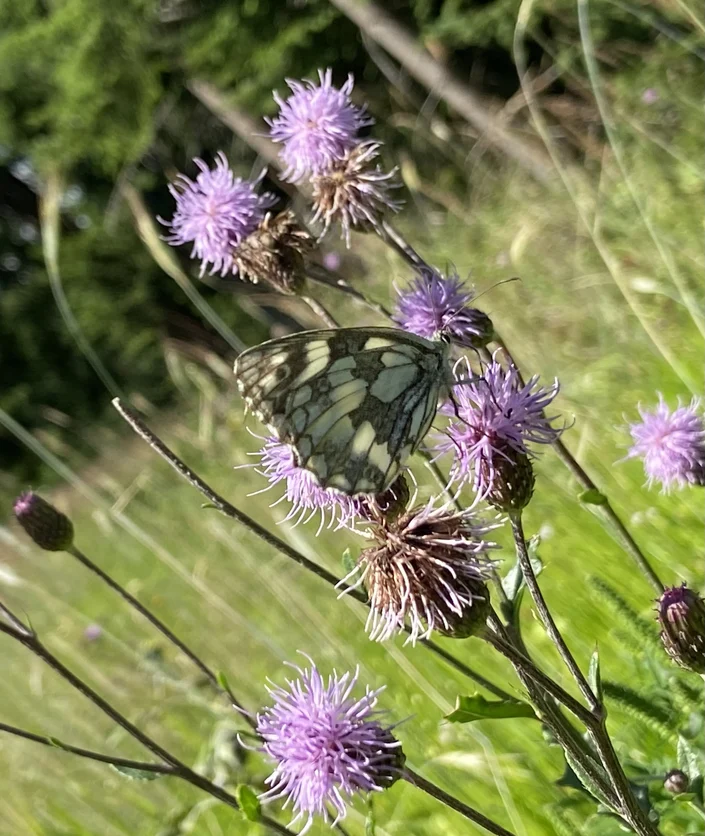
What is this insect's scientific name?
Melanargia galathea
